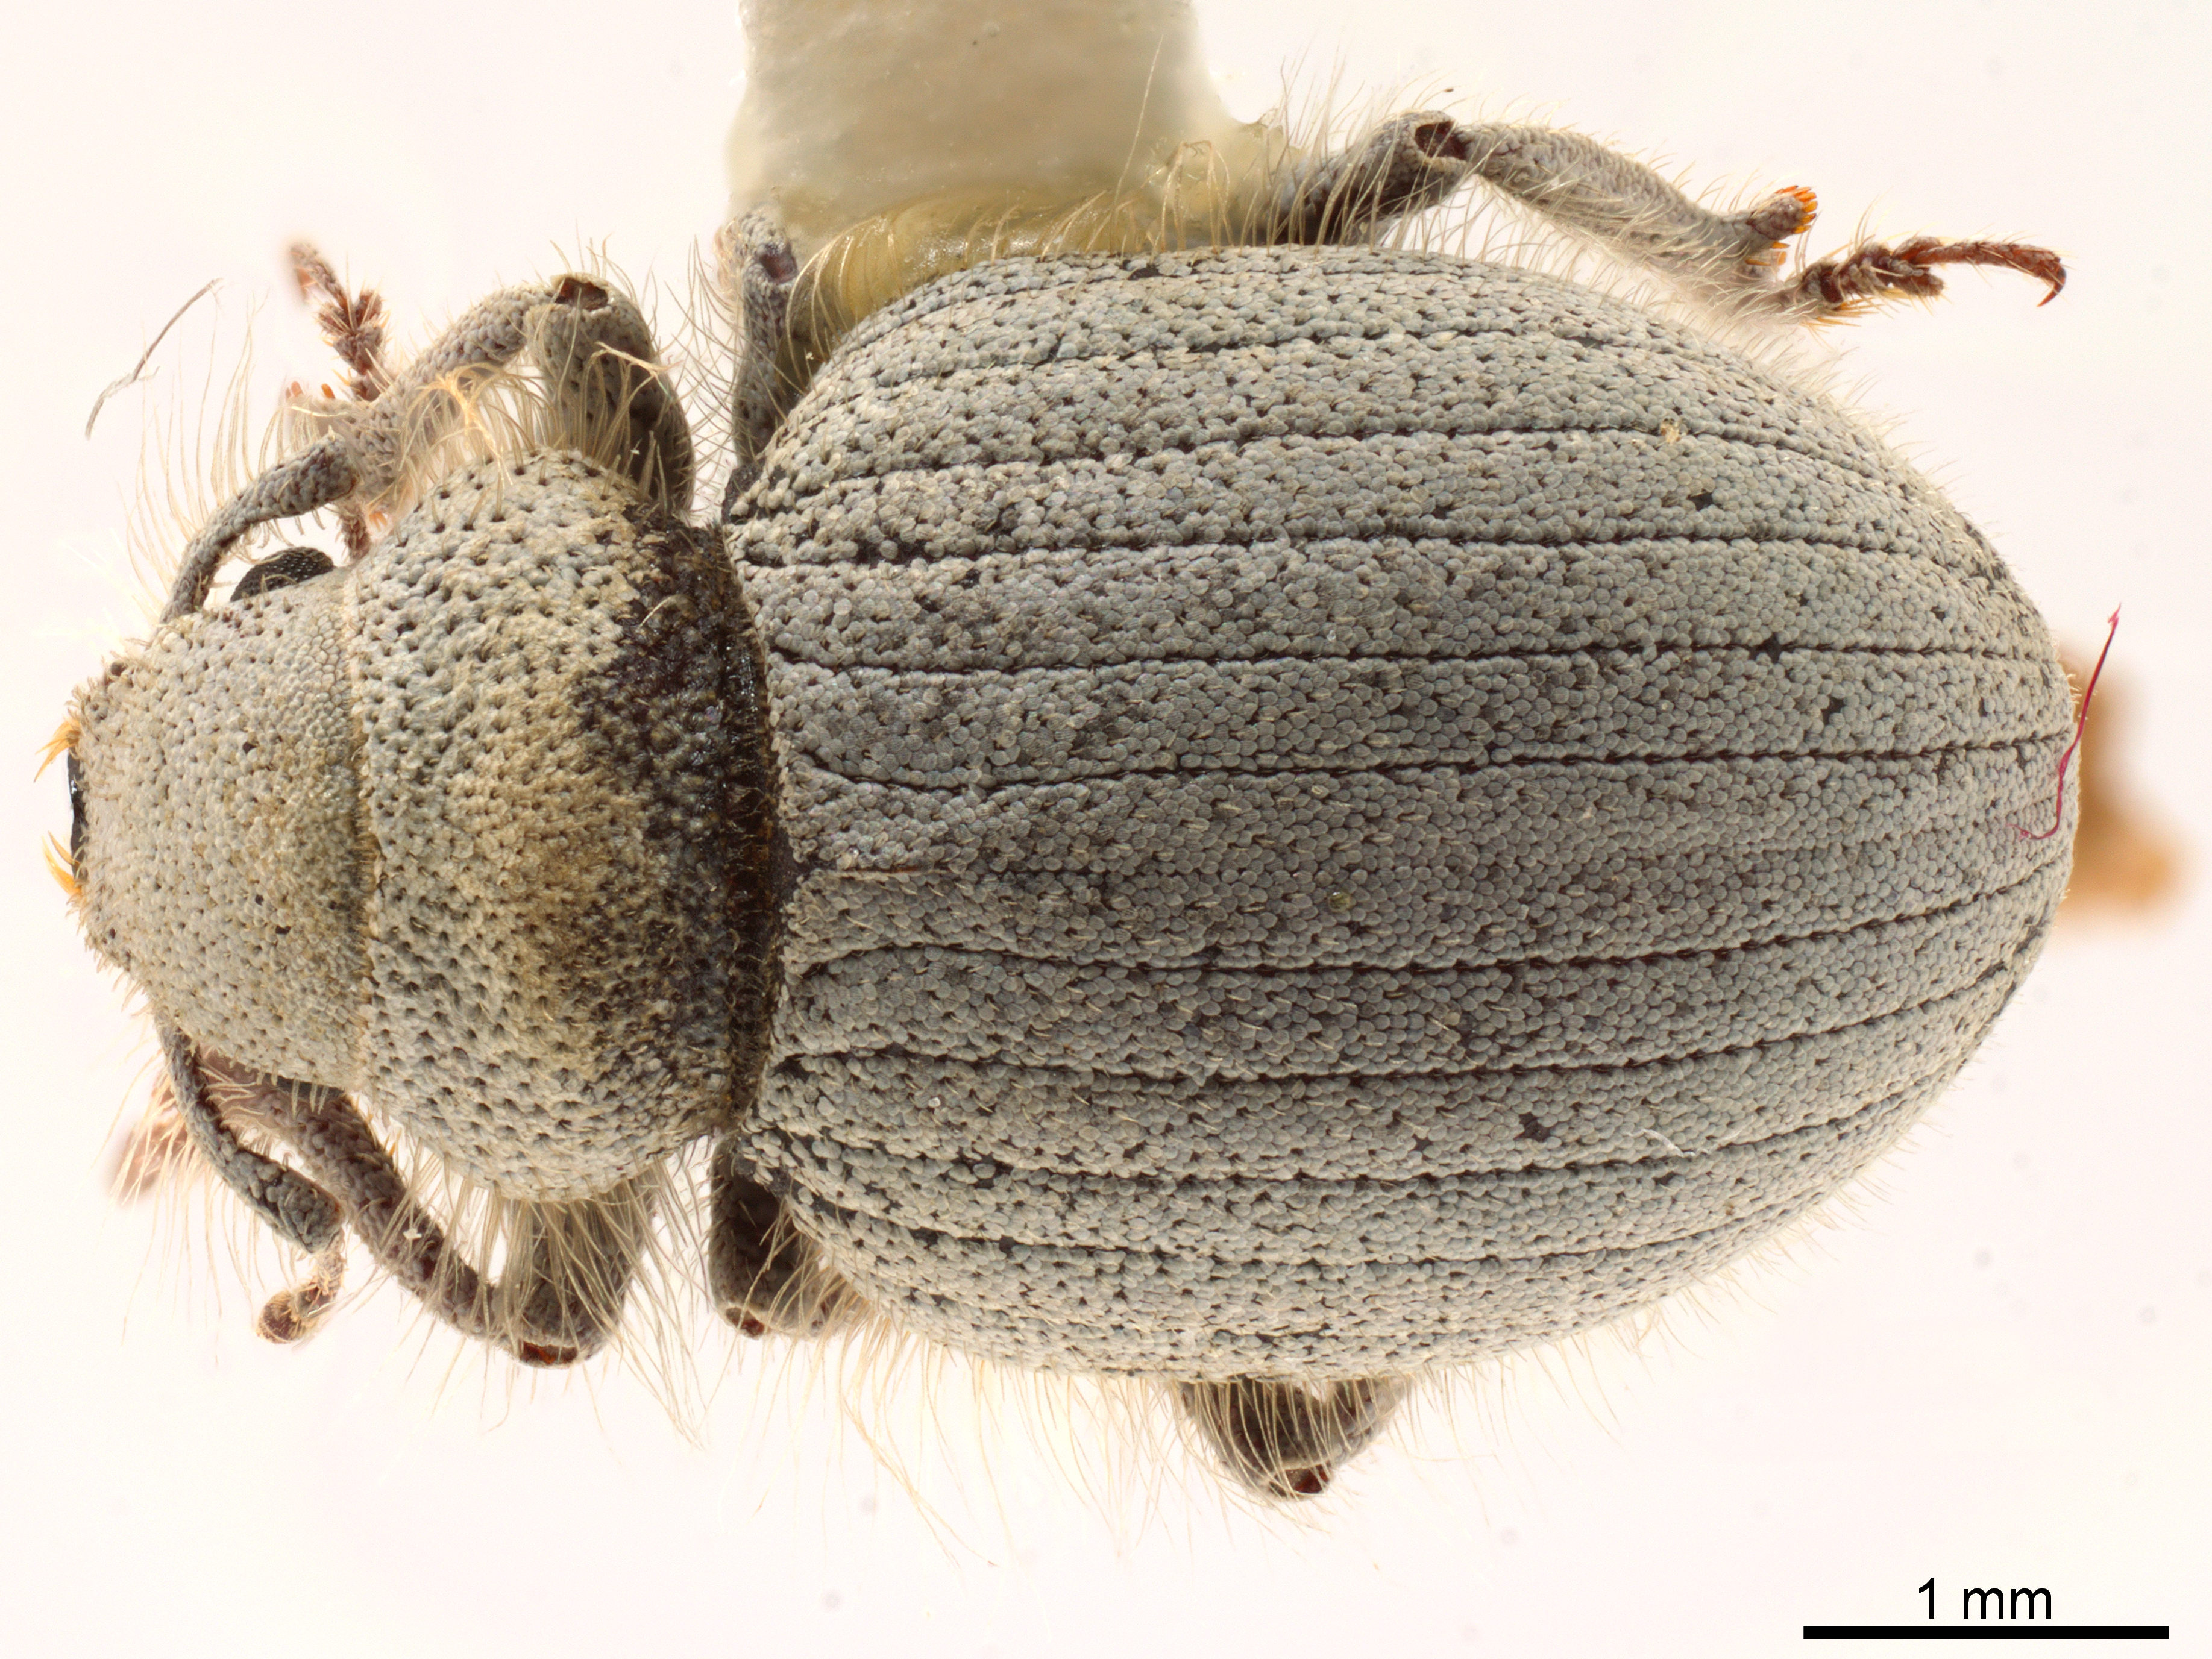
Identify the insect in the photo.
Eucilinus aridus
